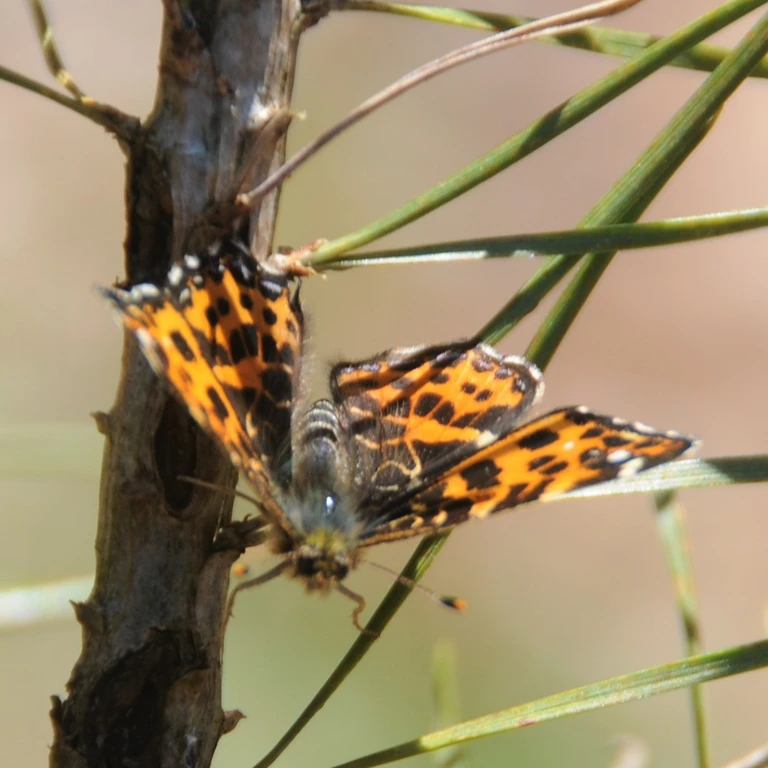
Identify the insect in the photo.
Araschnia levana
